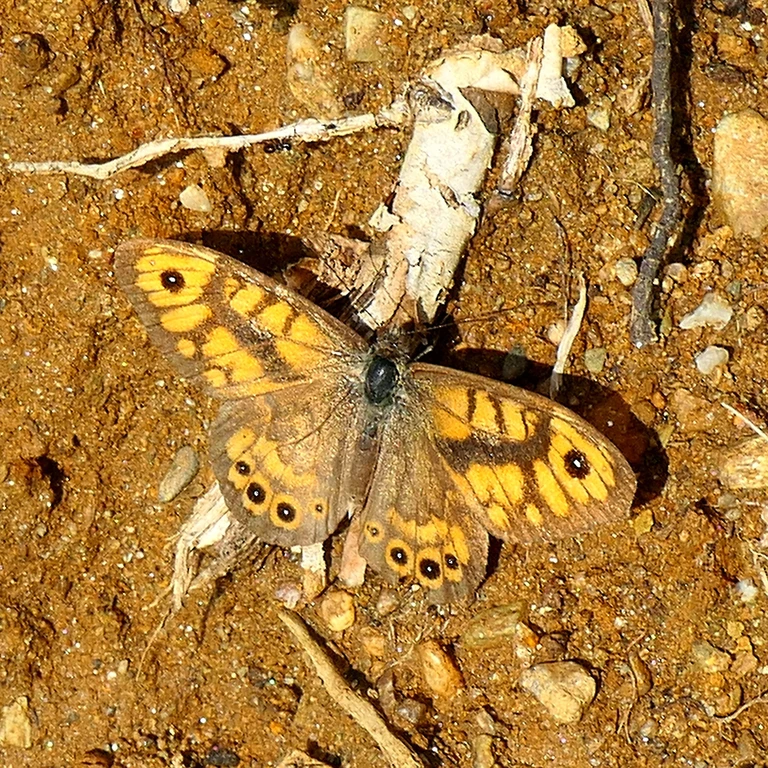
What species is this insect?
Lasiommata megera (also Pararge megera)
